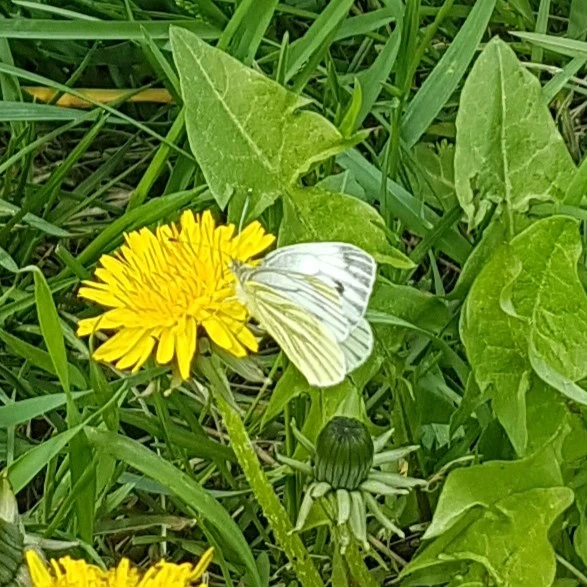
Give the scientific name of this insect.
Pieris napi
